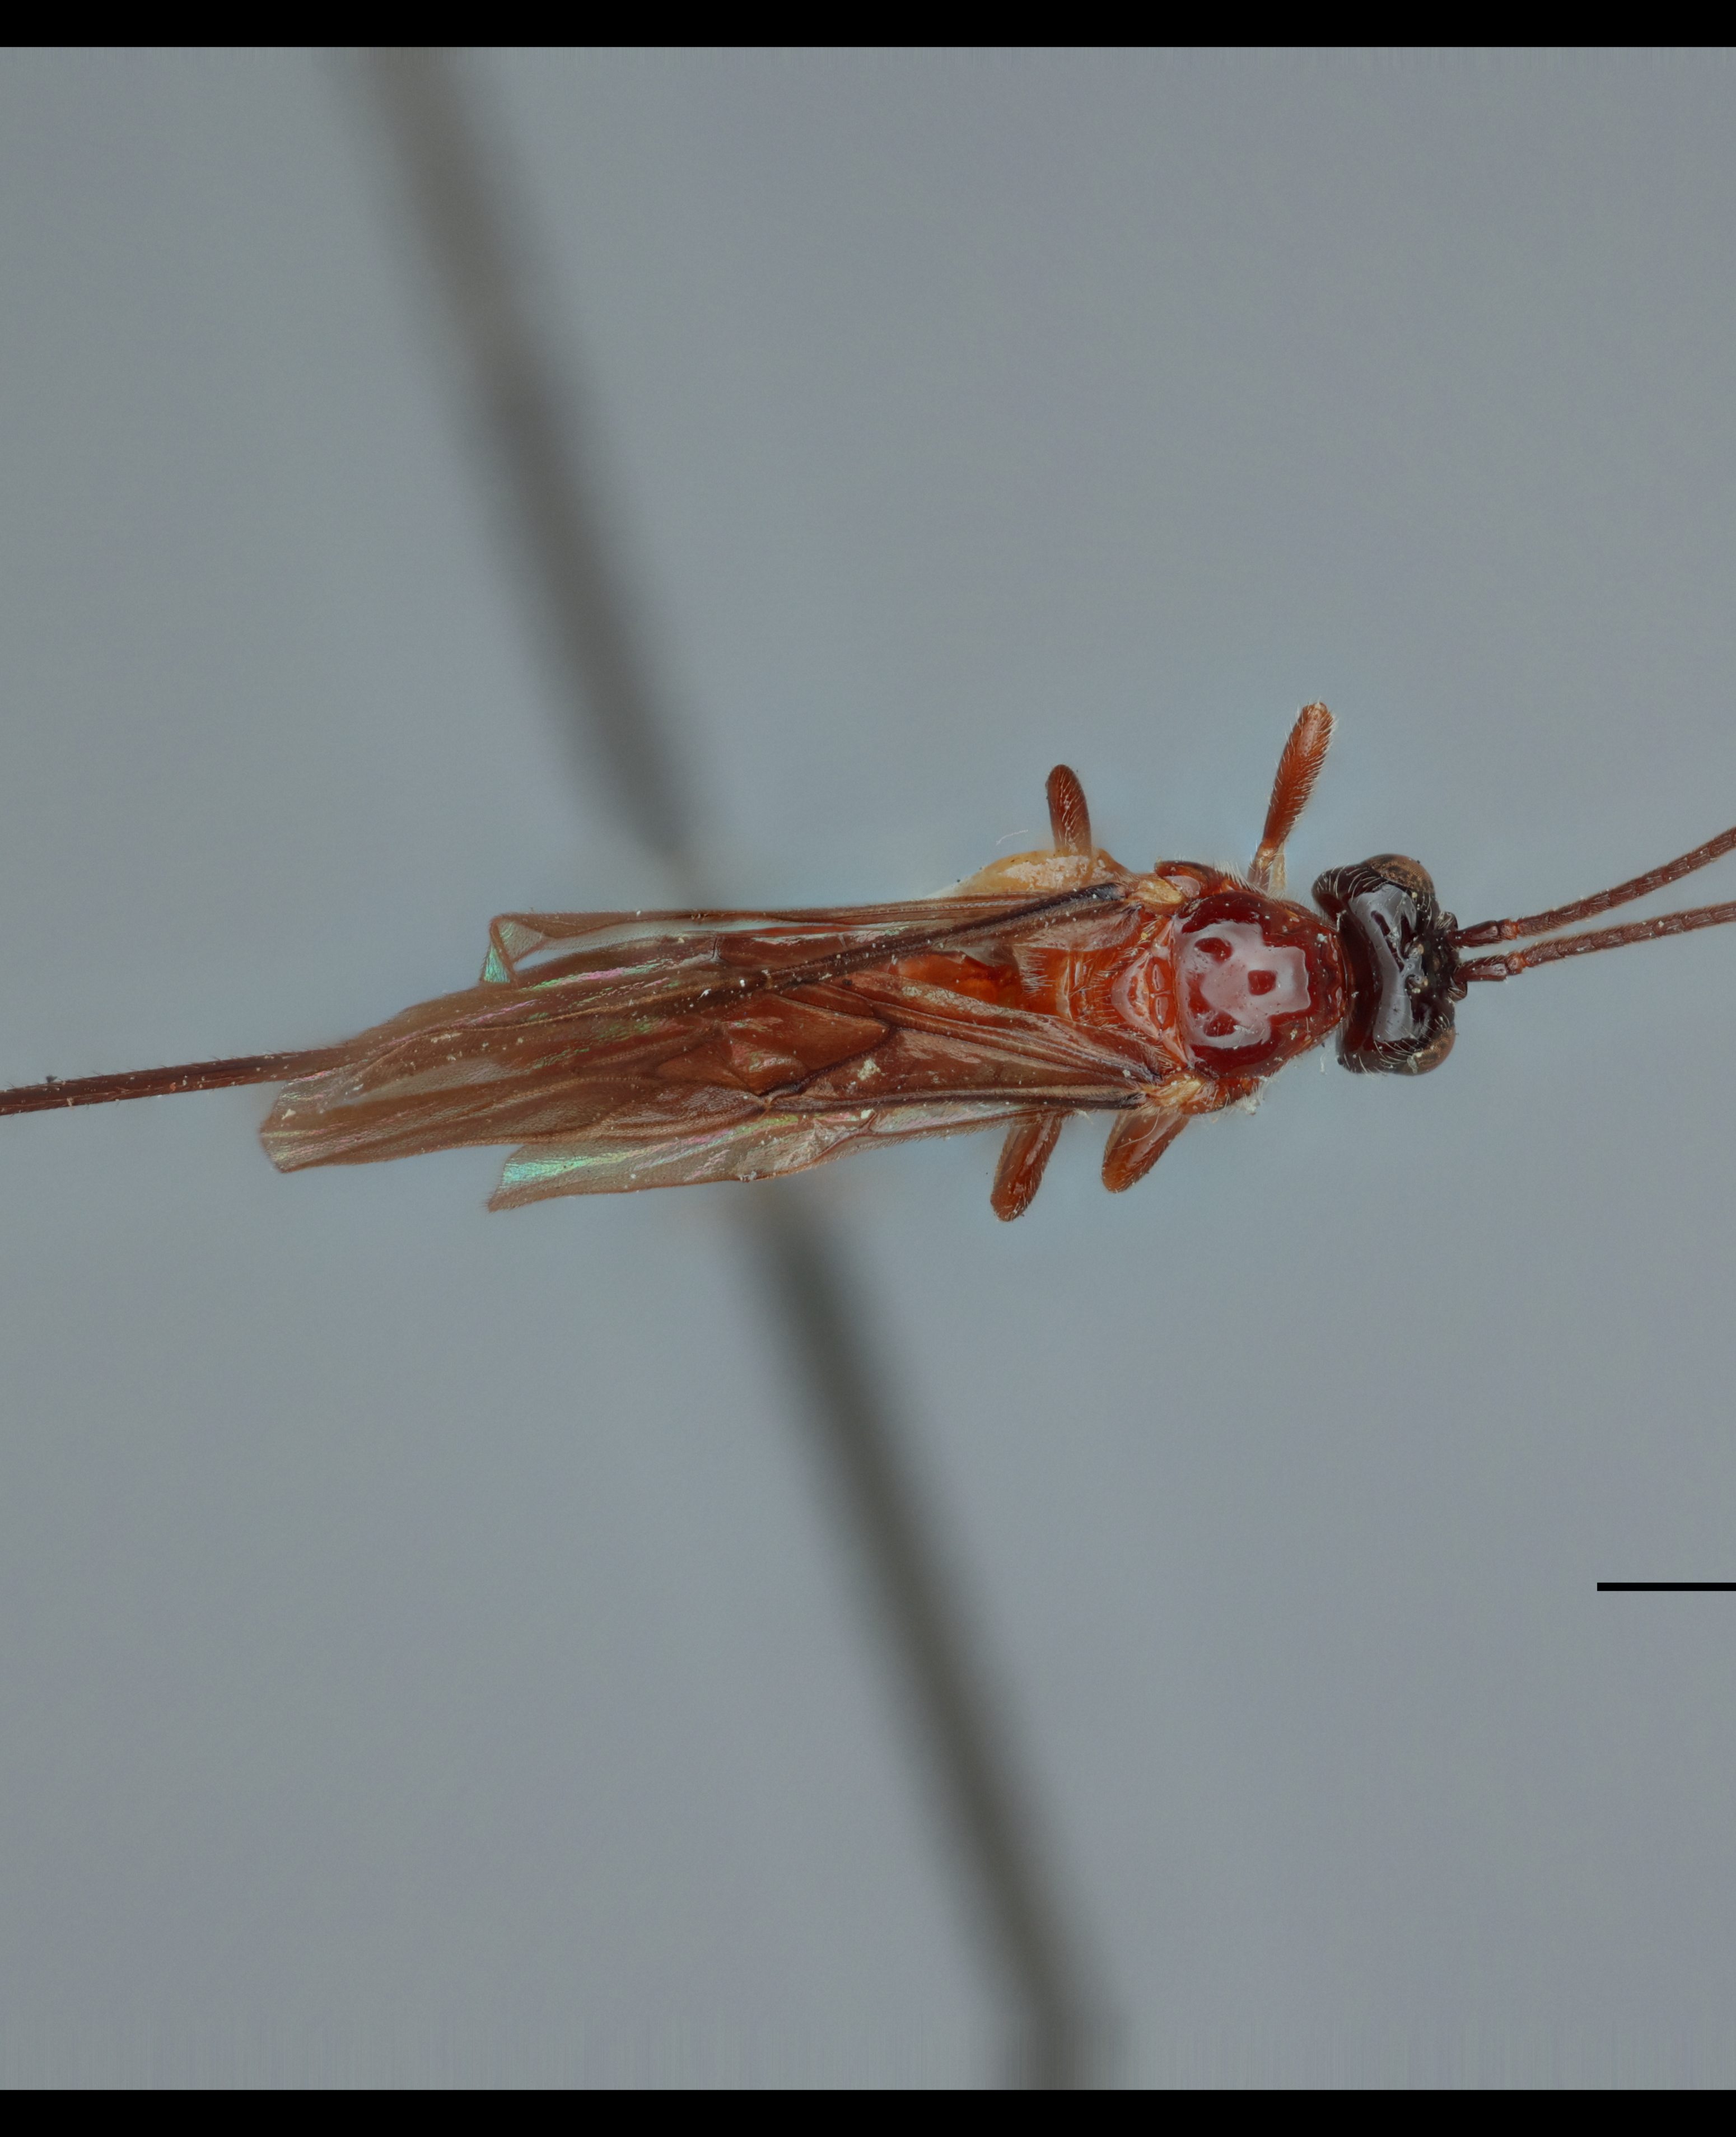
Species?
Opius triidadensis
